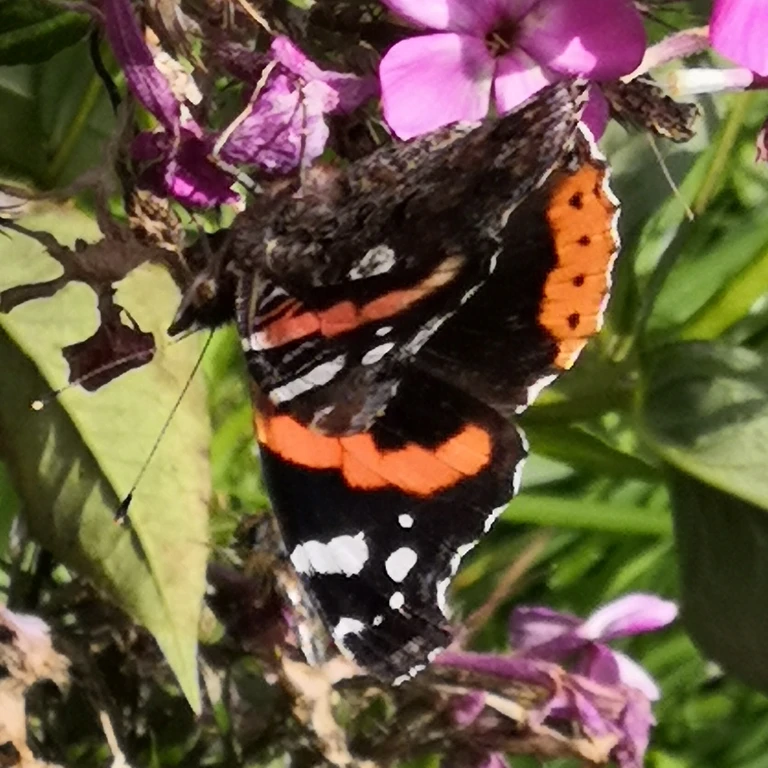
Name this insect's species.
Vanessa atalanta
